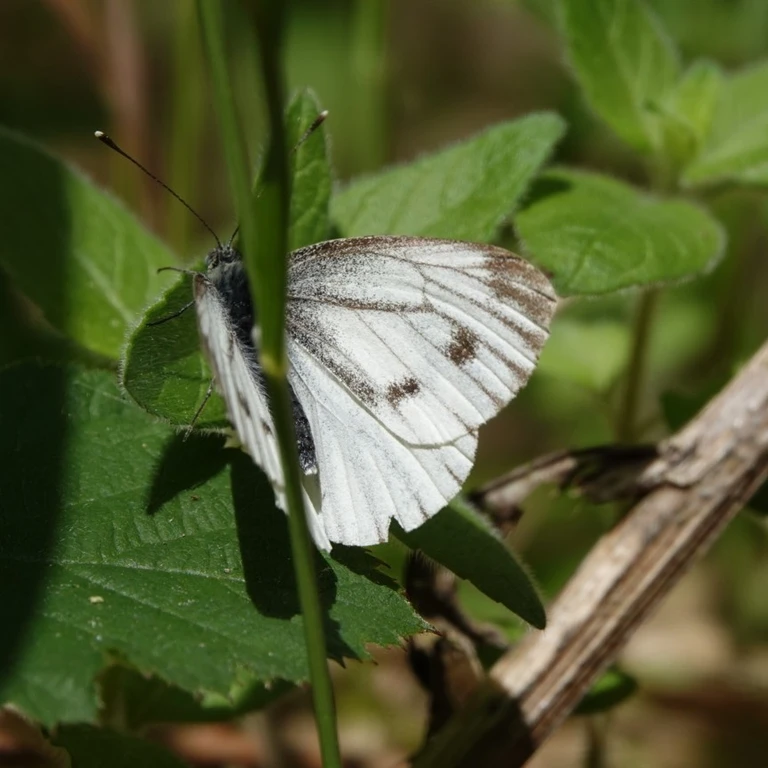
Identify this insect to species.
Pieris napi
